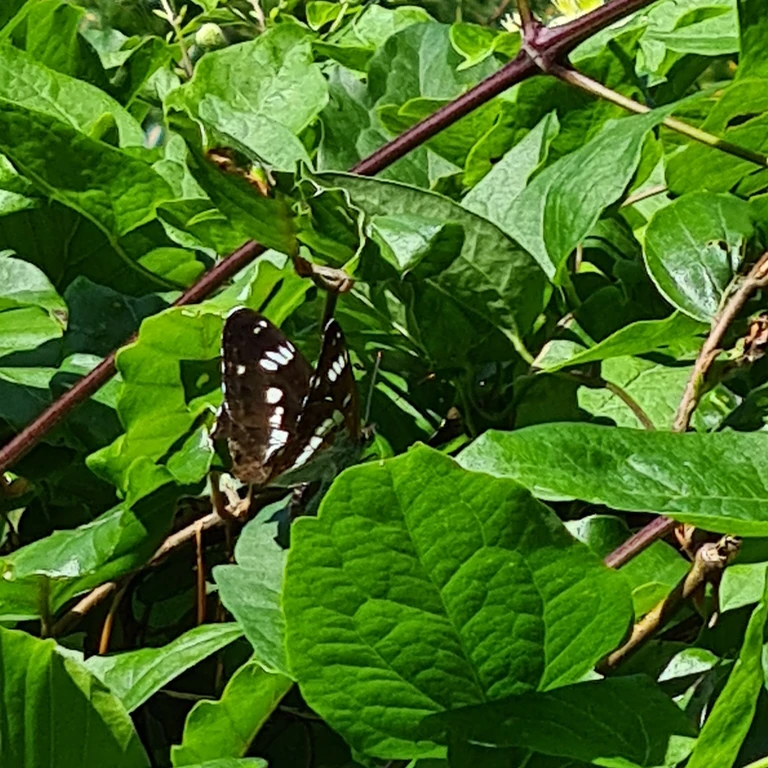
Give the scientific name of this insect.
Limenitis camilla (also Ladoga camilla)
